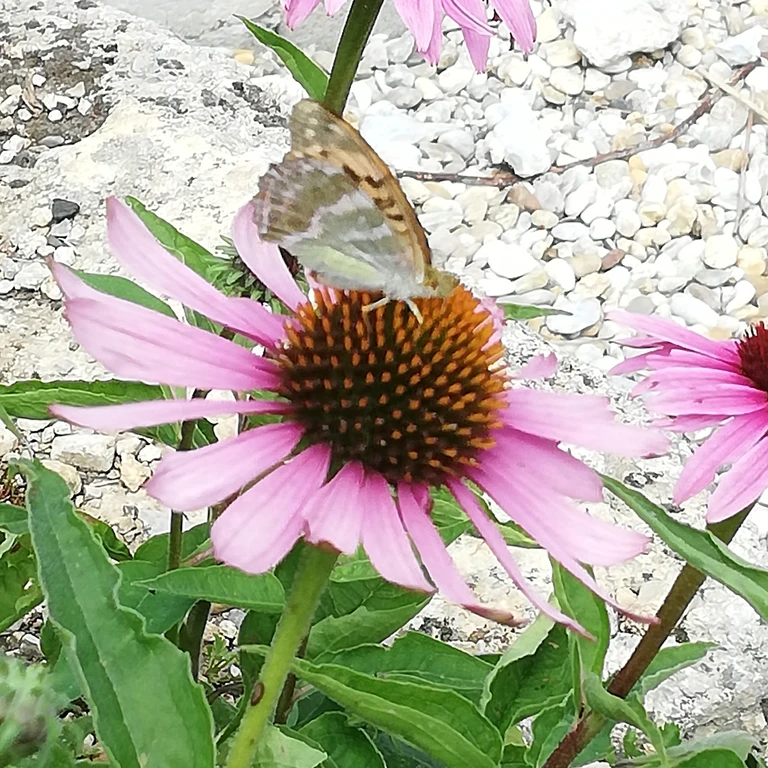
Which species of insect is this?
Argynnis paphia
